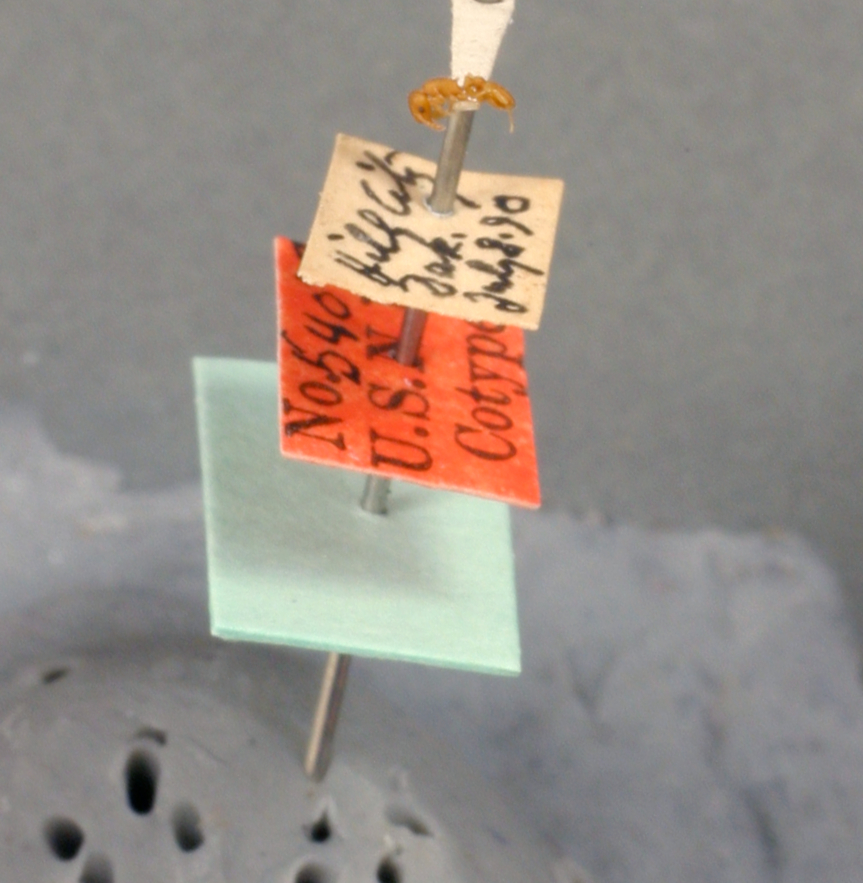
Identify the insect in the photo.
Leptothorax curvispinosus
